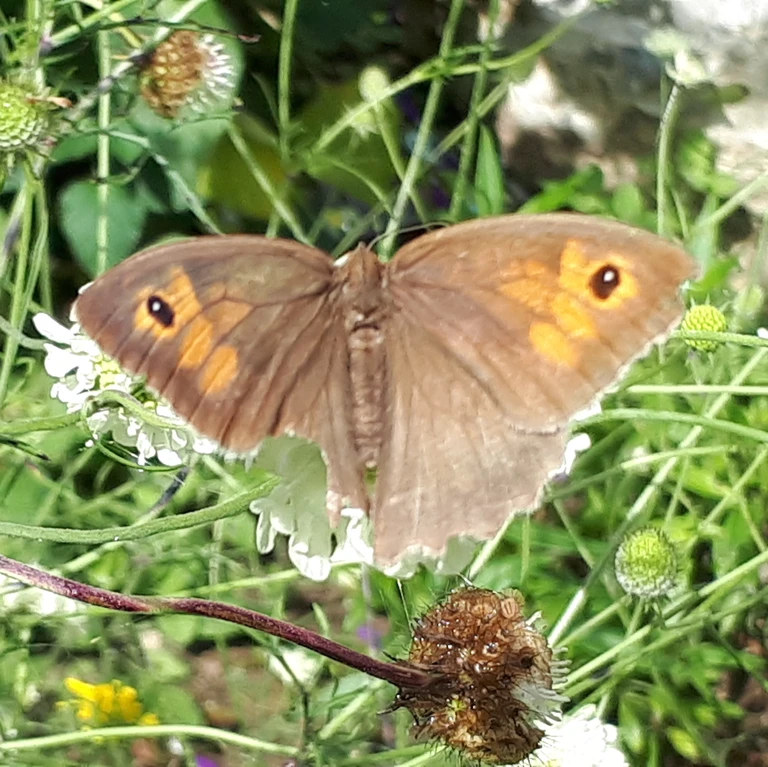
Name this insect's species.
Maniola jurtina
